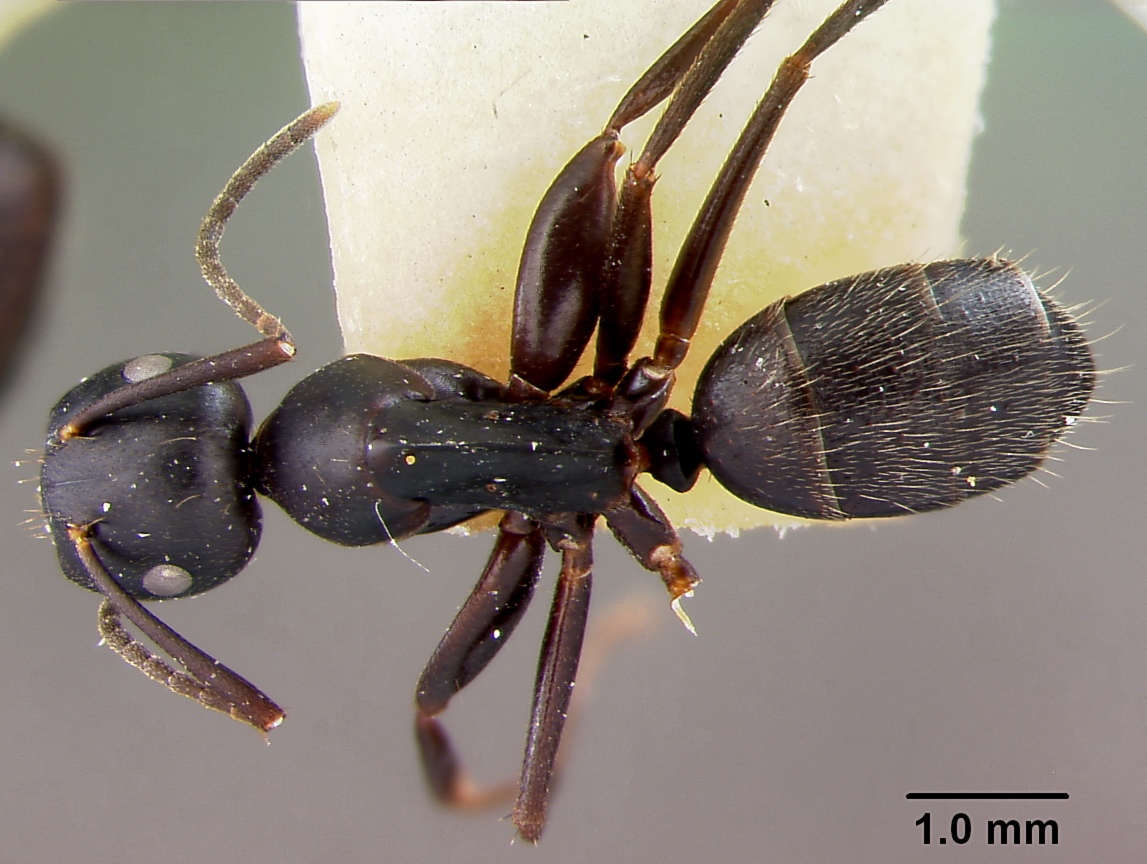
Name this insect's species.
Camponotus cristatus
